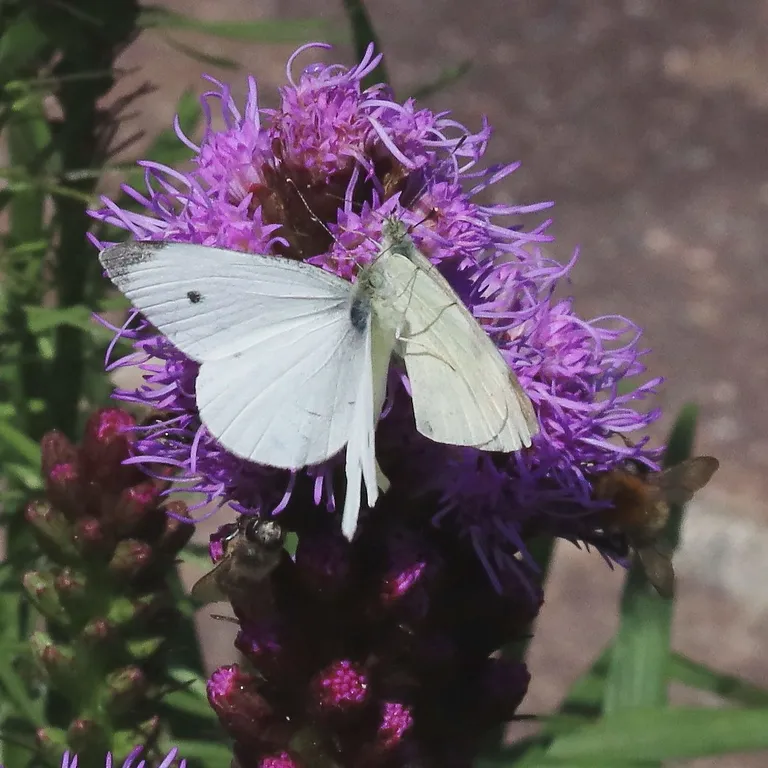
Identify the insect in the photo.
Pieris rapae
